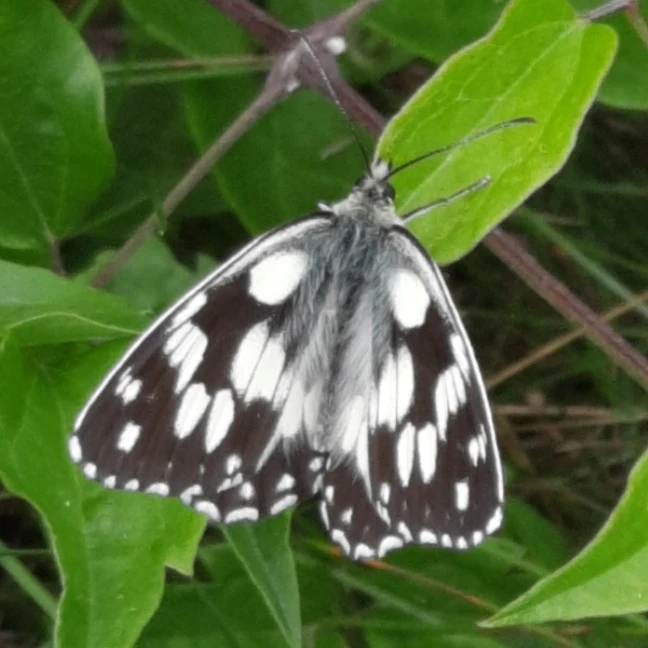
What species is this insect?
Melanargia galathea
